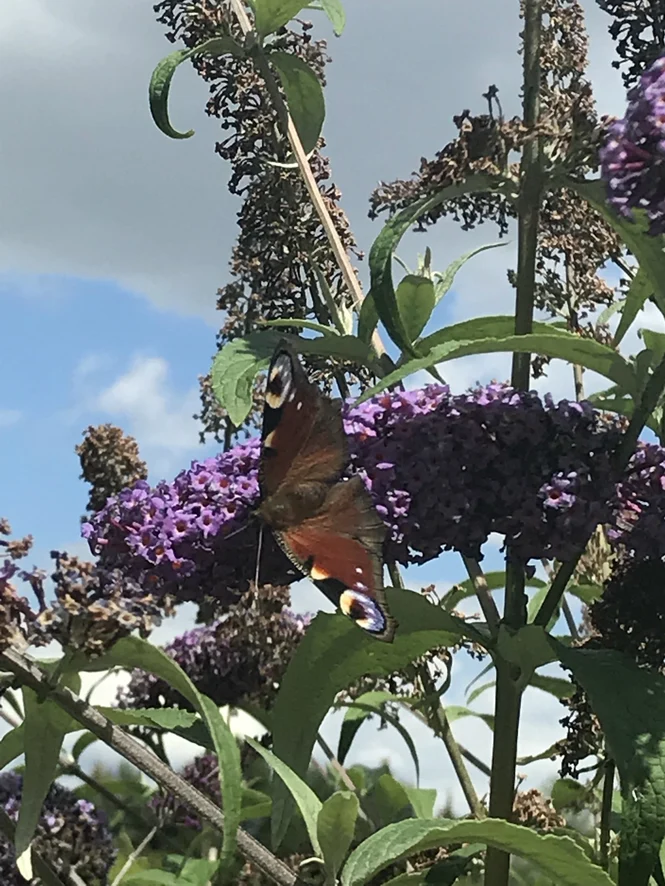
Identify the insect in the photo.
Aglais io
